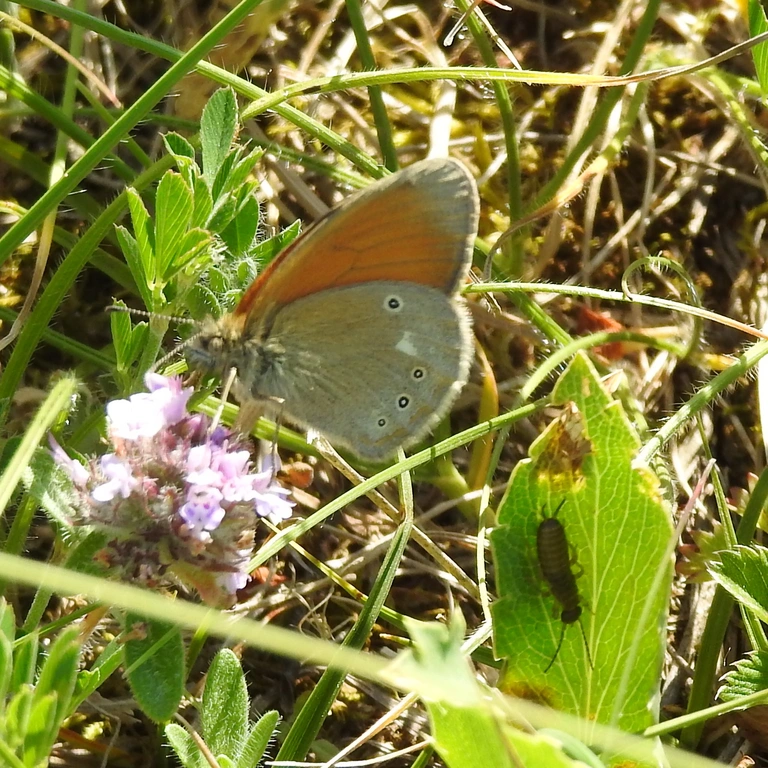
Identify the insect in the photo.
Coenonympha glycerion (also Coenonympha iphis)
